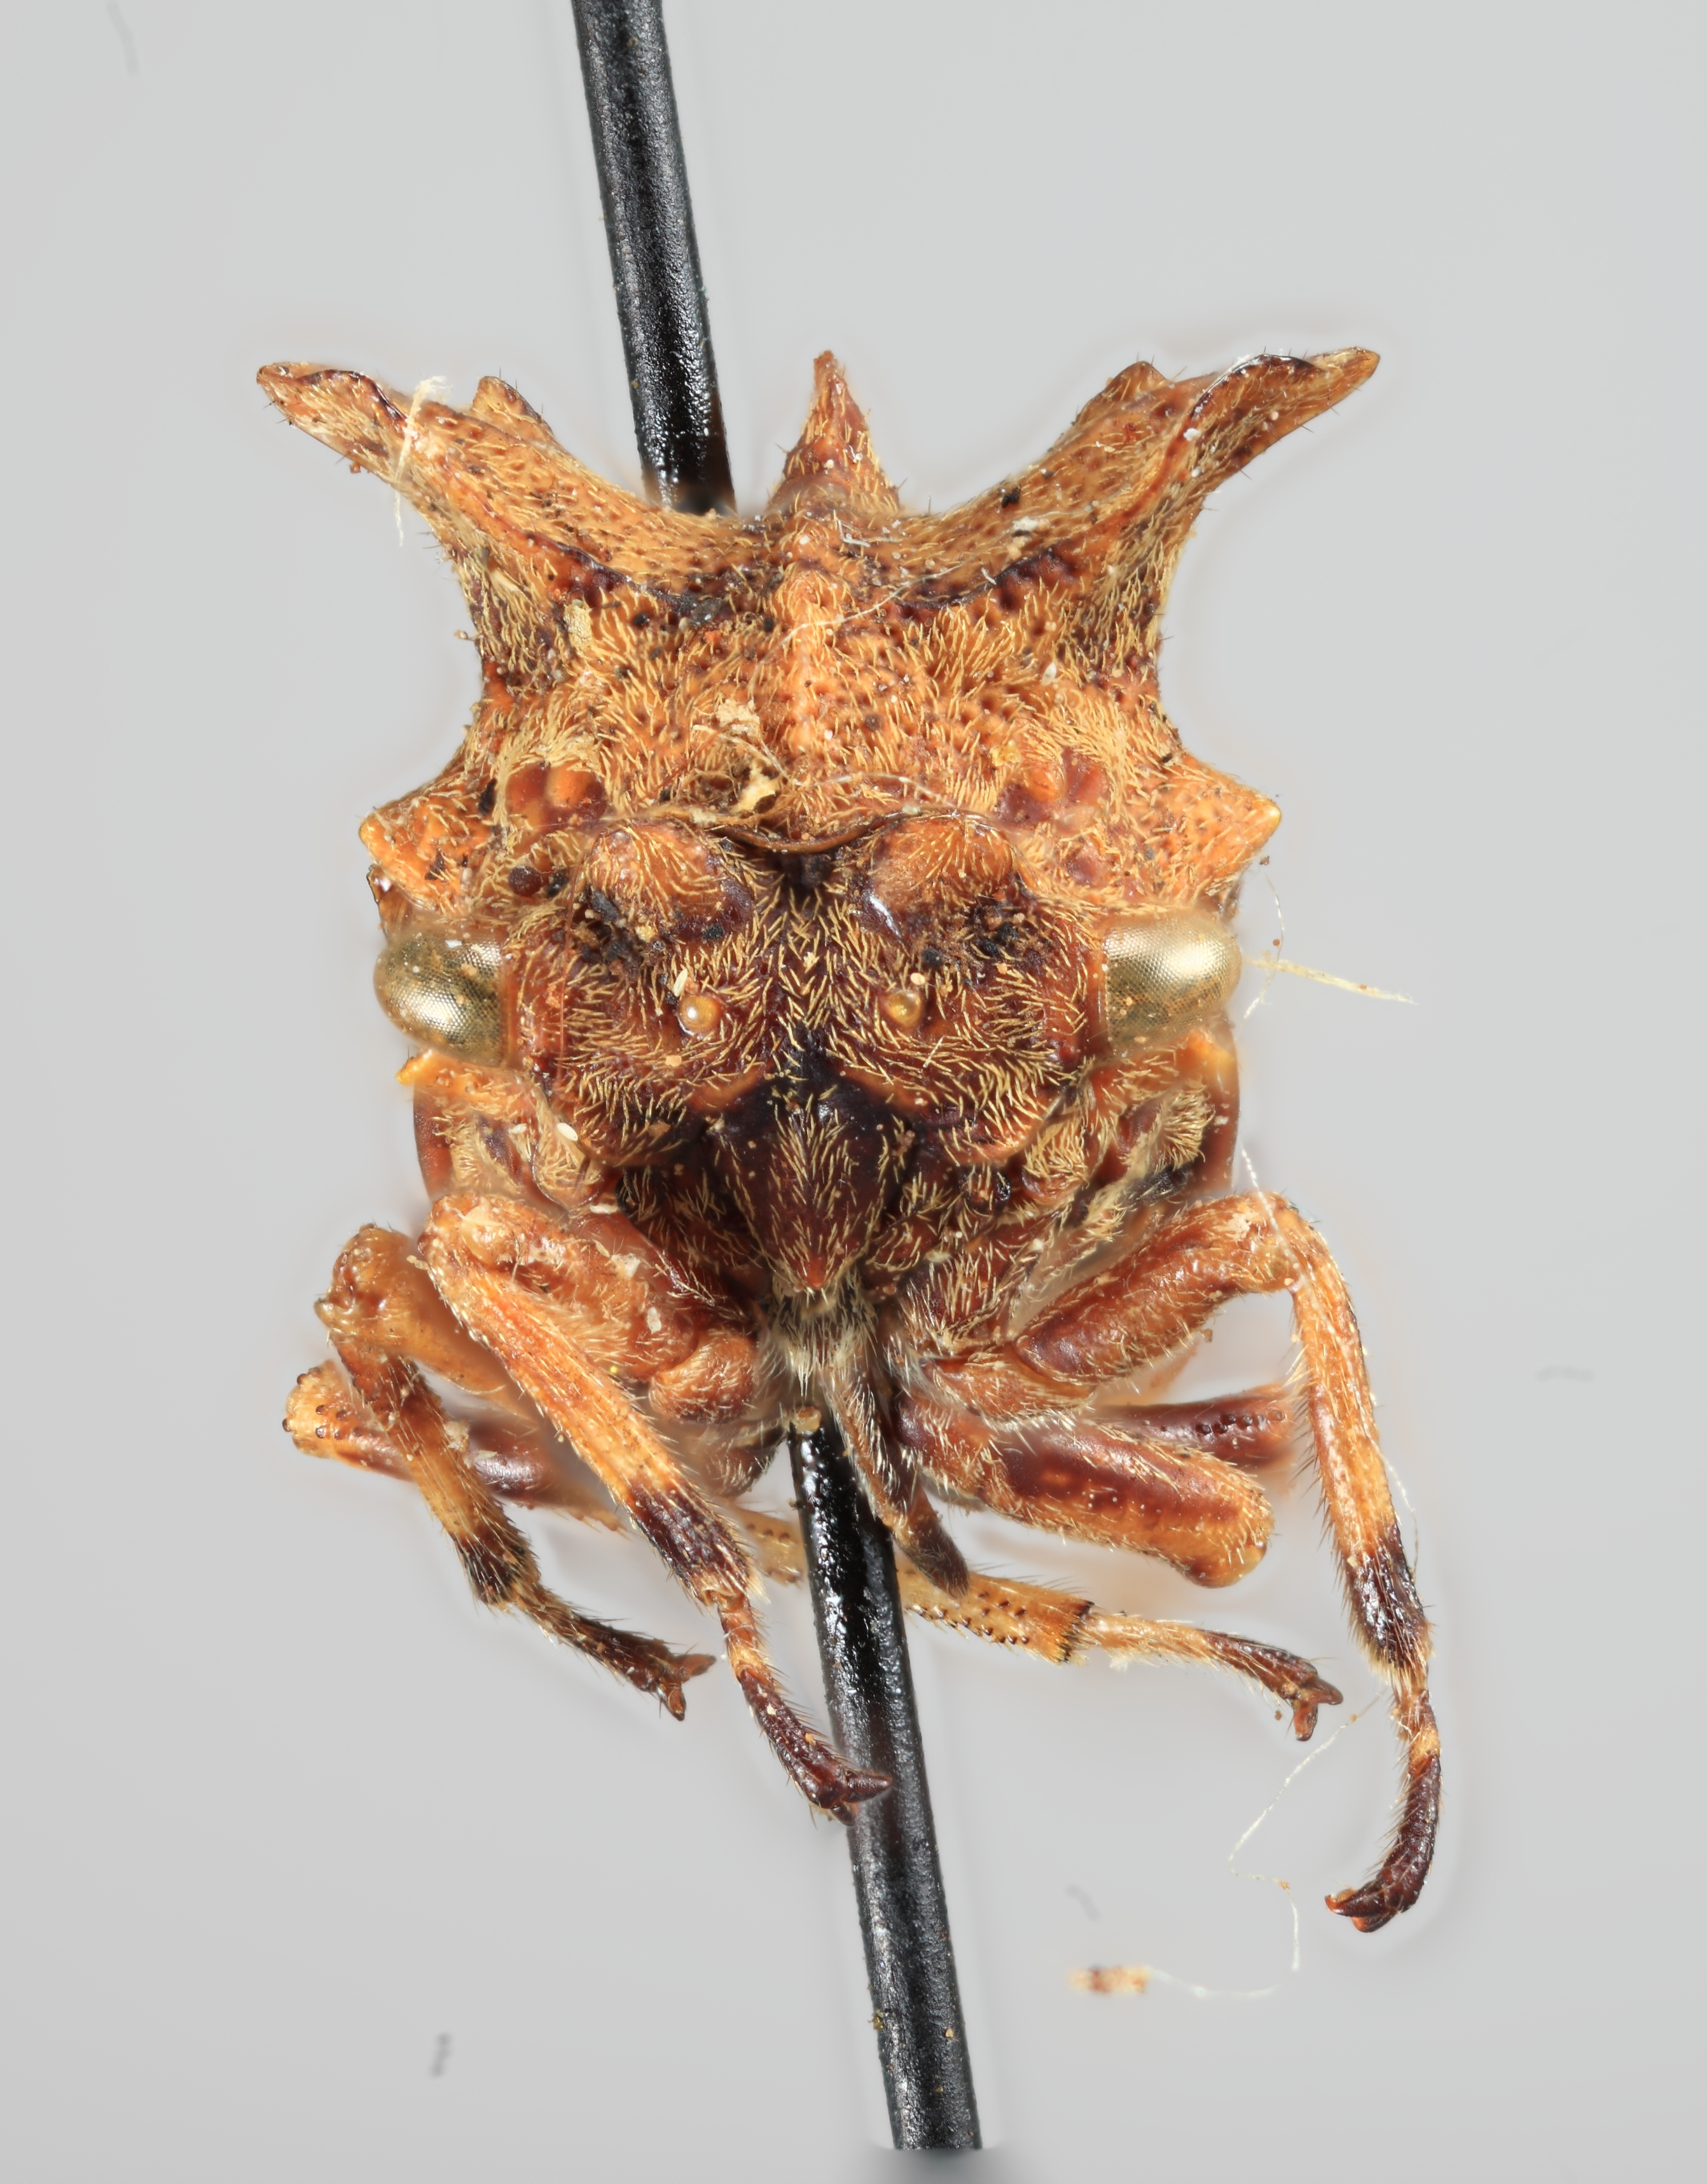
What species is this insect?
Dontonodus serraticornis
